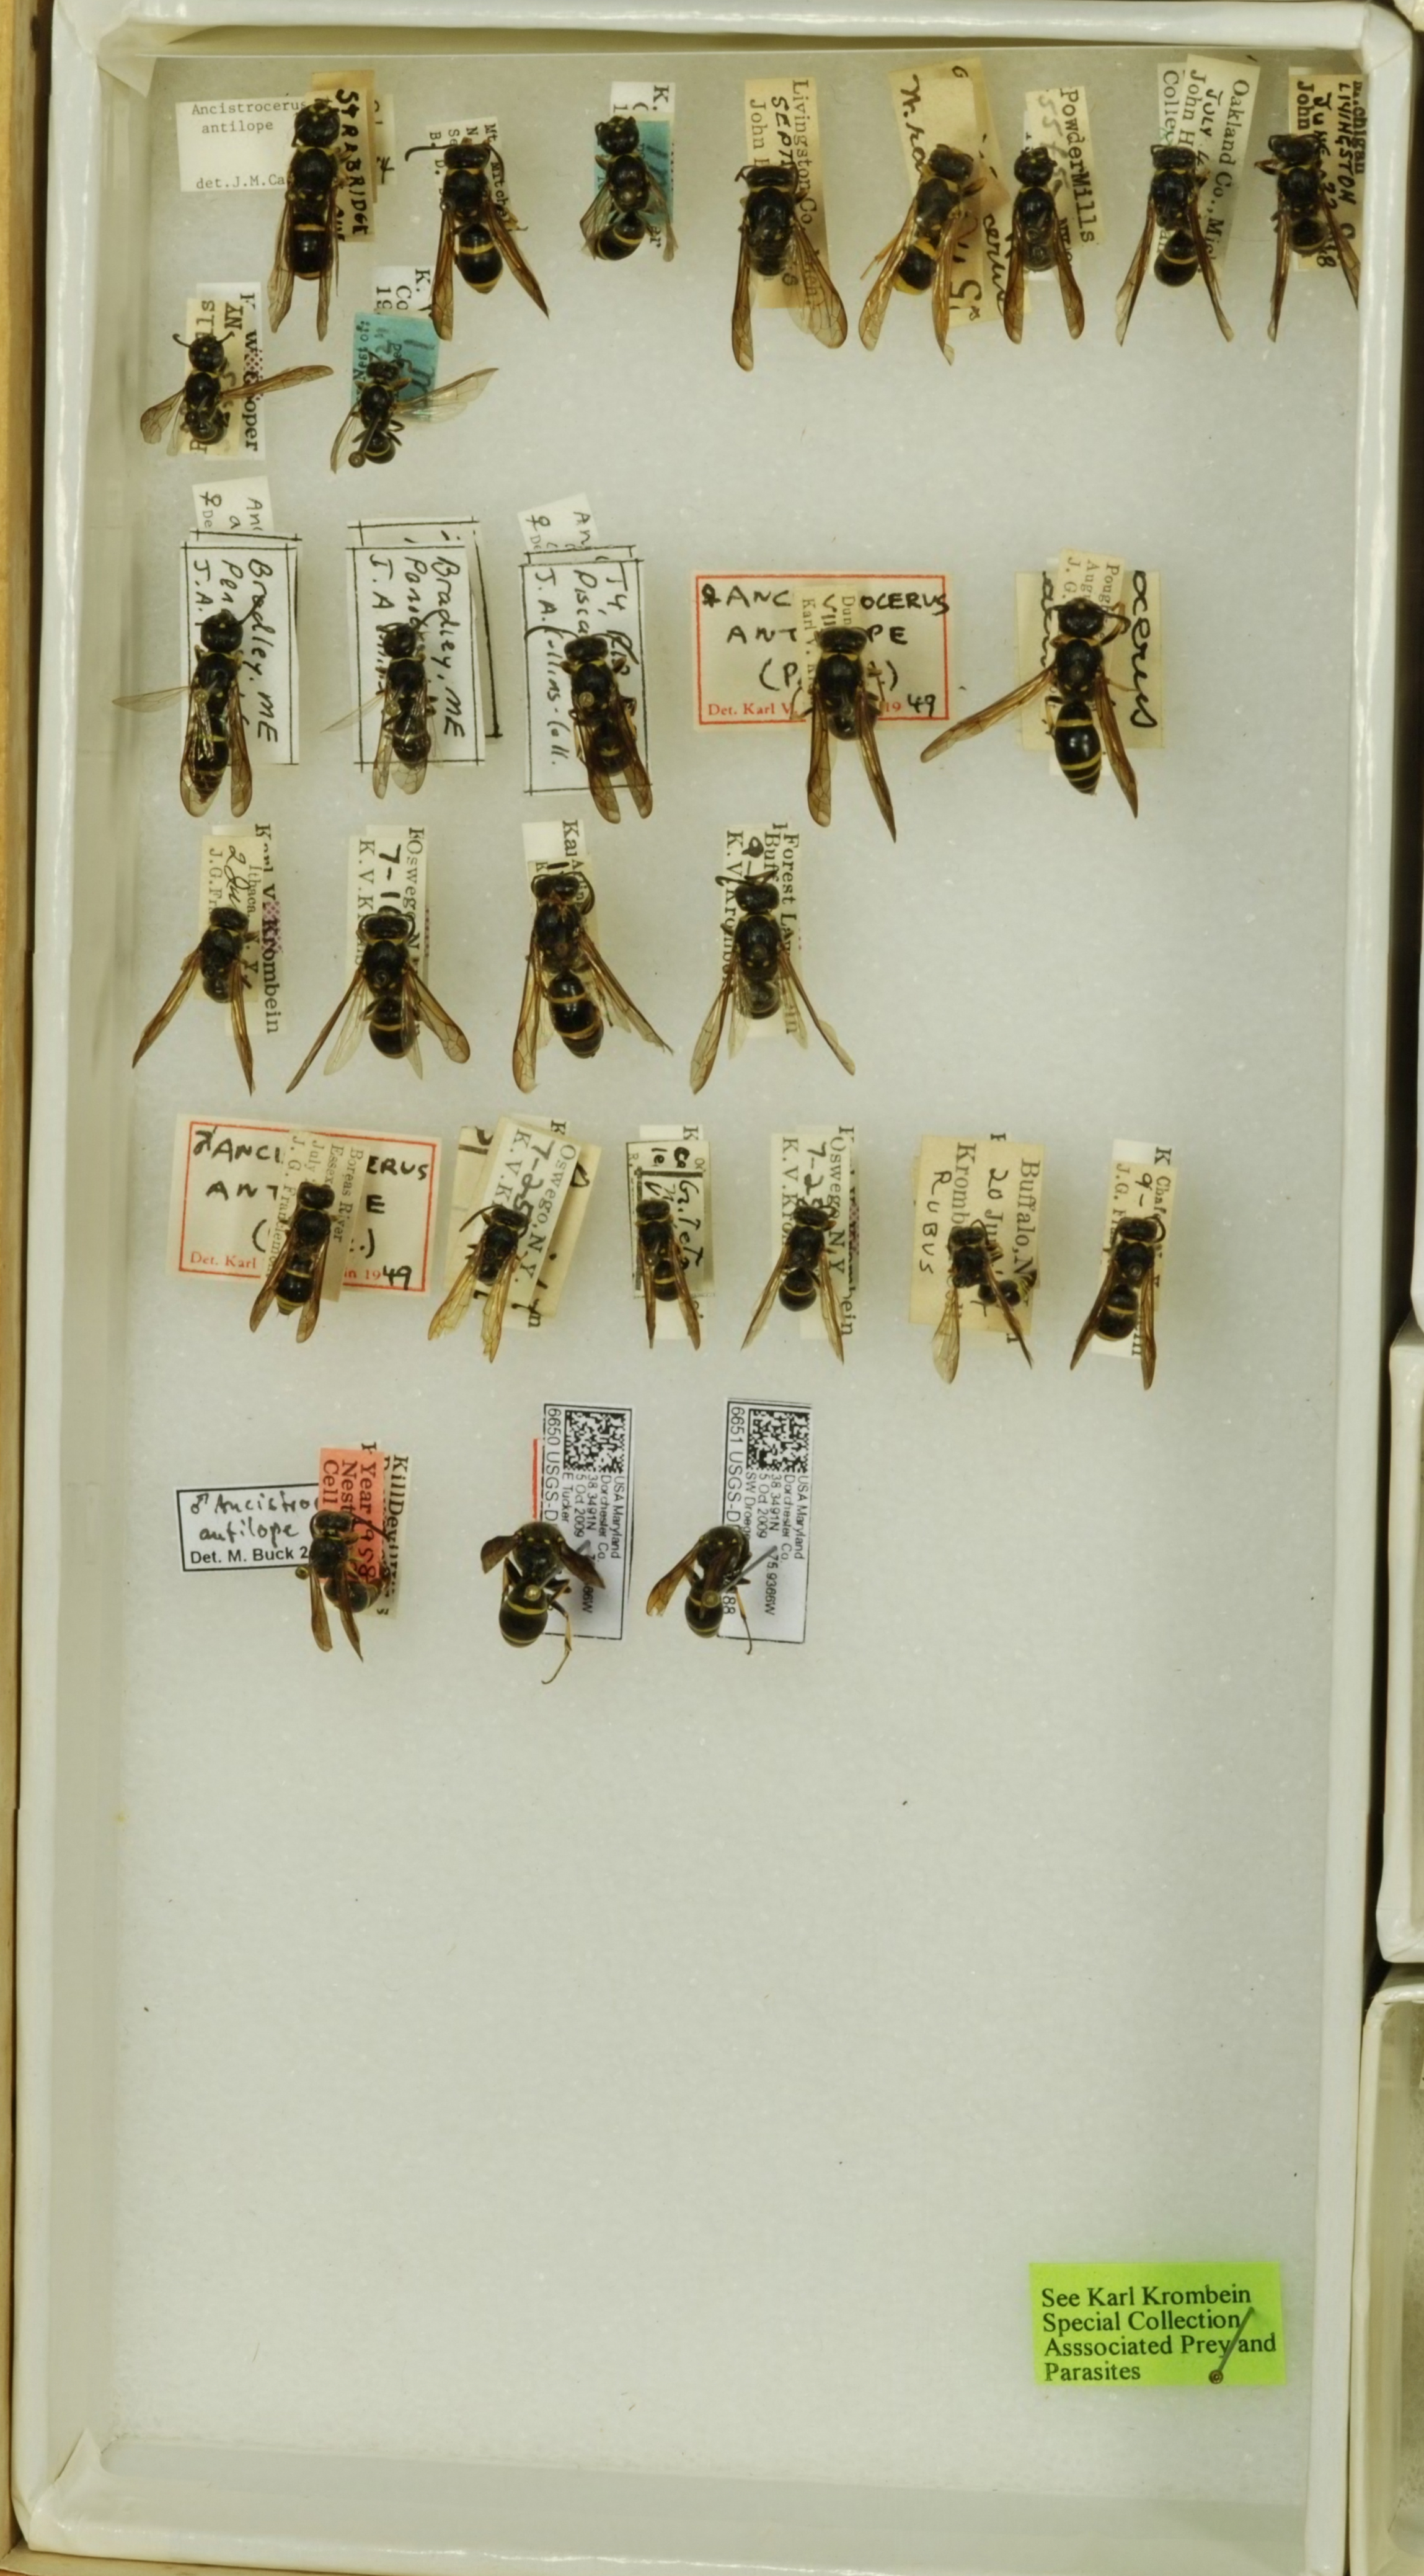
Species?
Ancistrocerus antilope
